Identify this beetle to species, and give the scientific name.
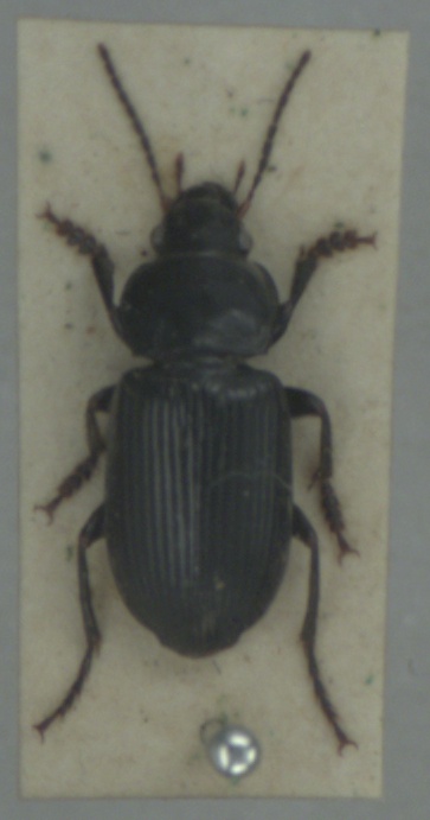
Anisodactylus binotatus
